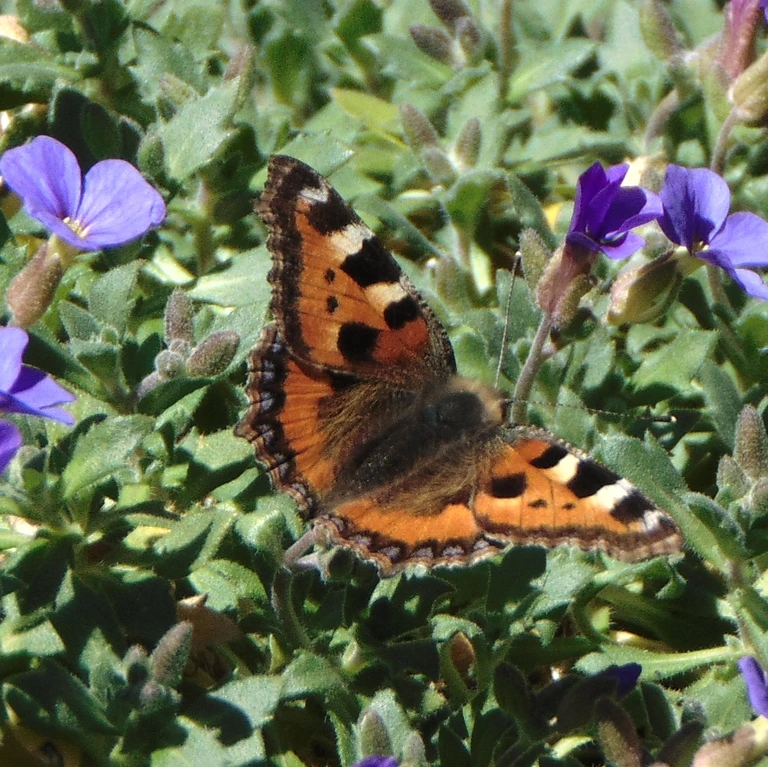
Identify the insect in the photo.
Aglais urticae
